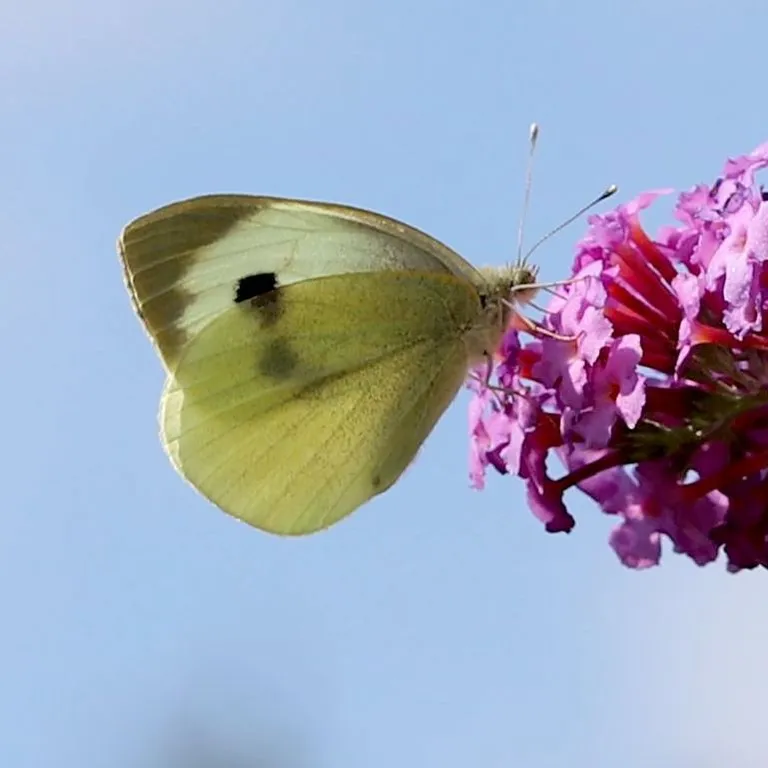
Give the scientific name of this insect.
Pieris brassicae
